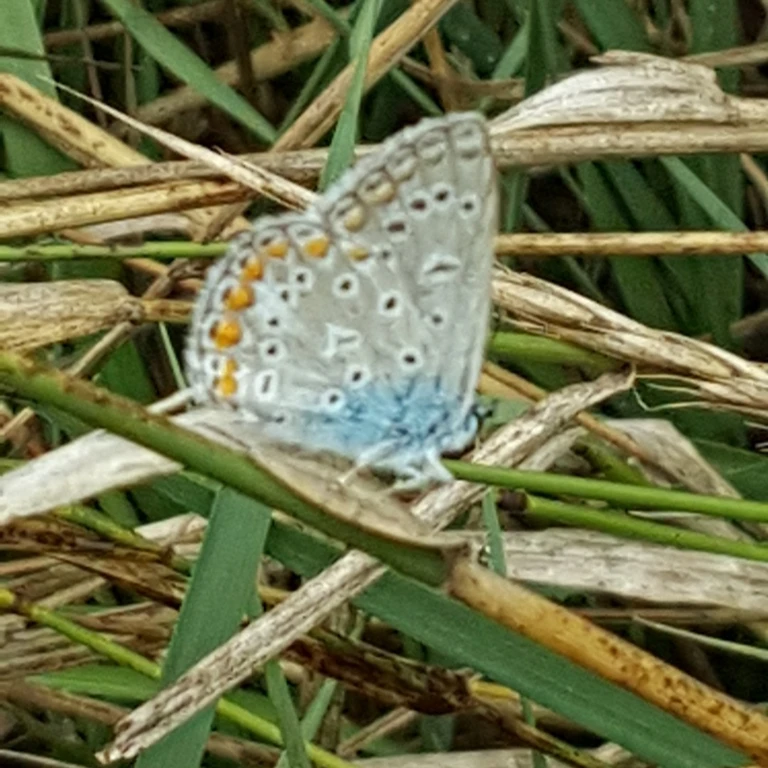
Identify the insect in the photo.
Polyommatus icarus
